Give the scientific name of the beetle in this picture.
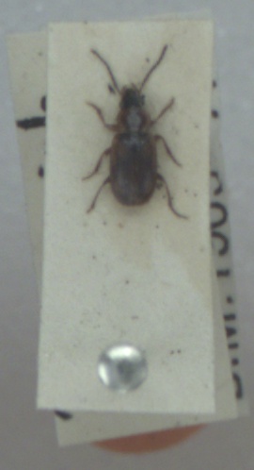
Acupalpus dorsalis
